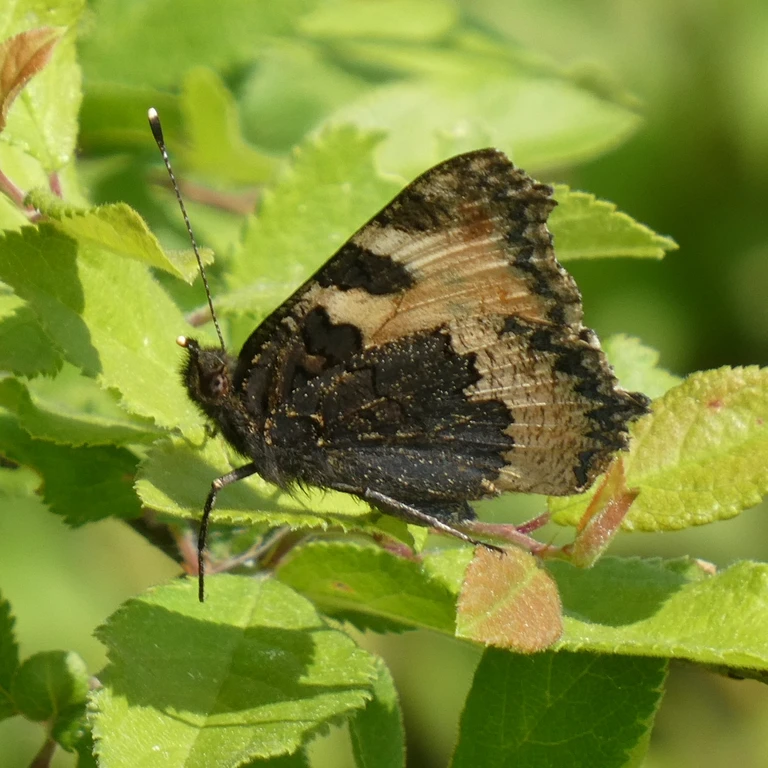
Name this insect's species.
Aglais urticae
